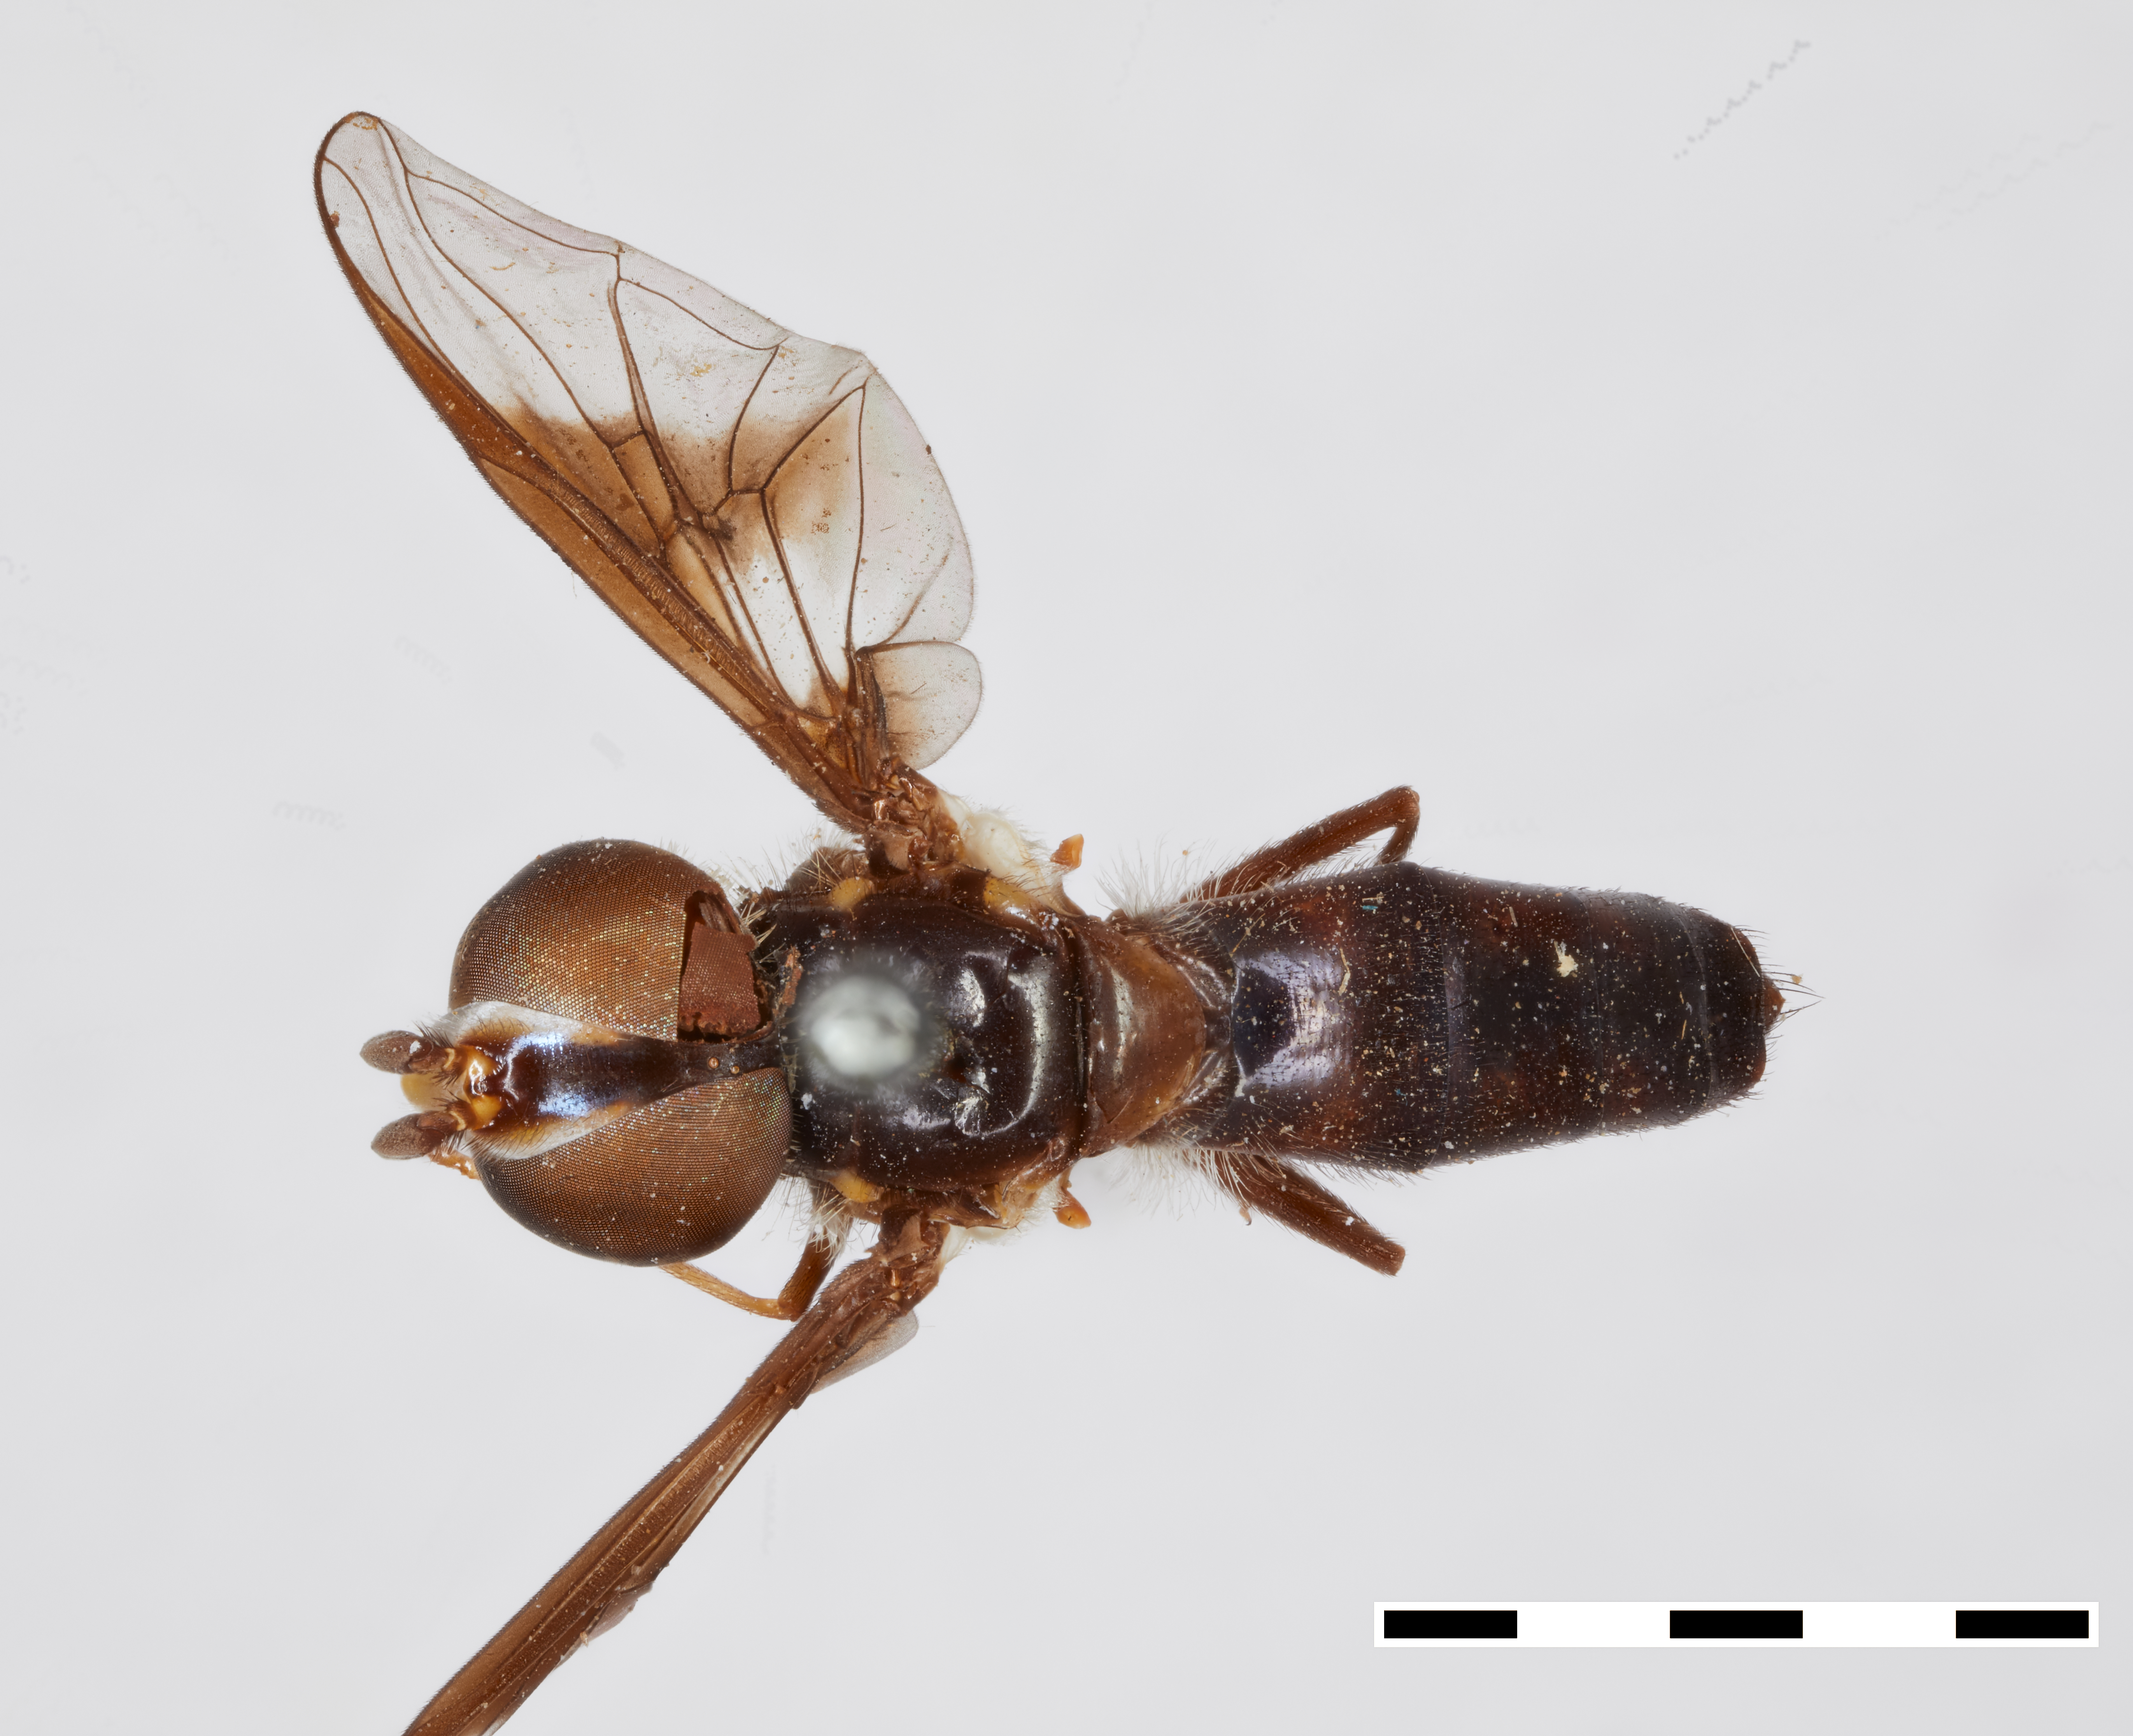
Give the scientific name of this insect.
Baccha torva
